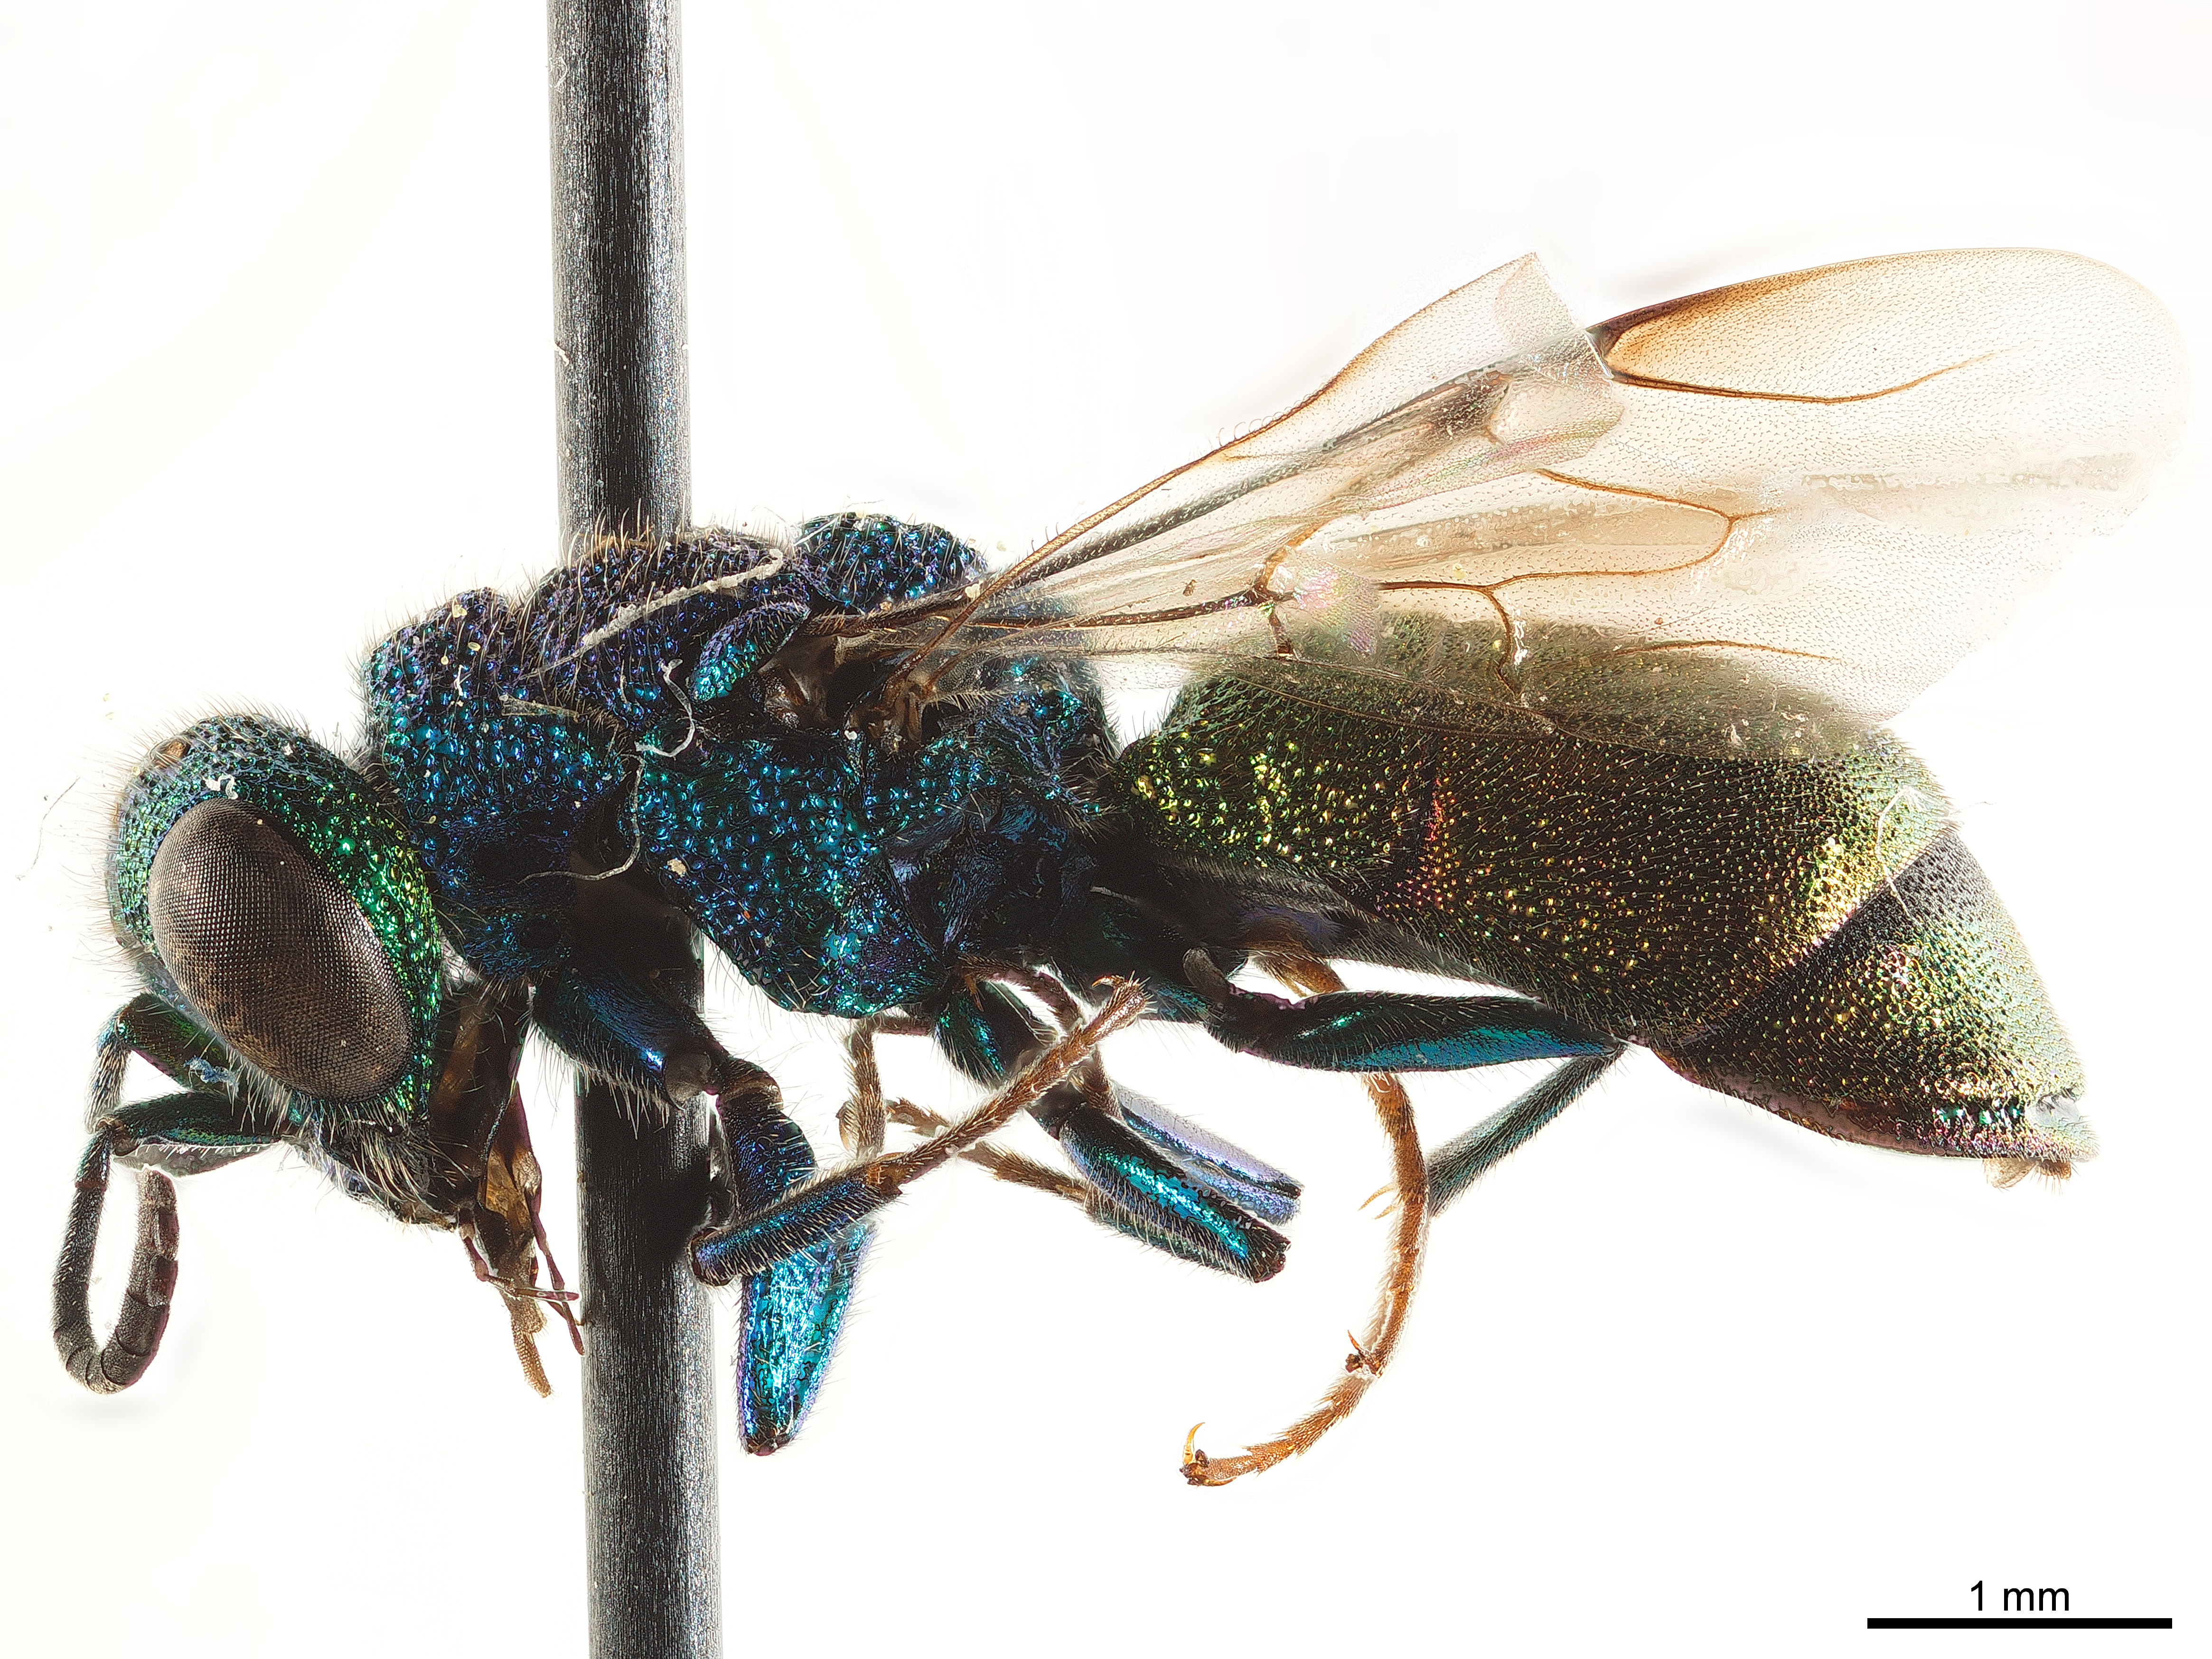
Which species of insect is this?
Pseudospinolia neglecta
